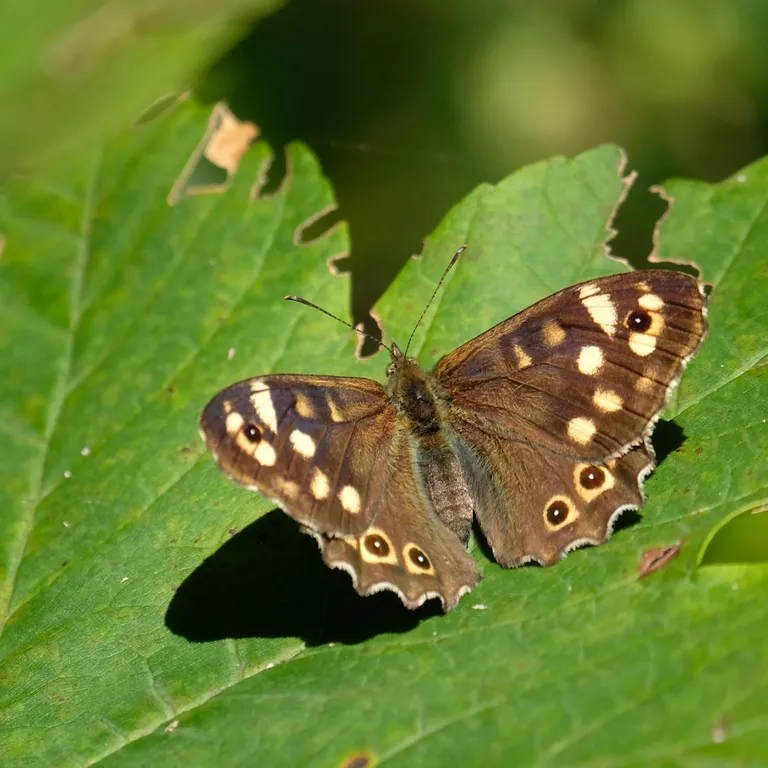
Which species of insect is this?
Pararge aegeria
